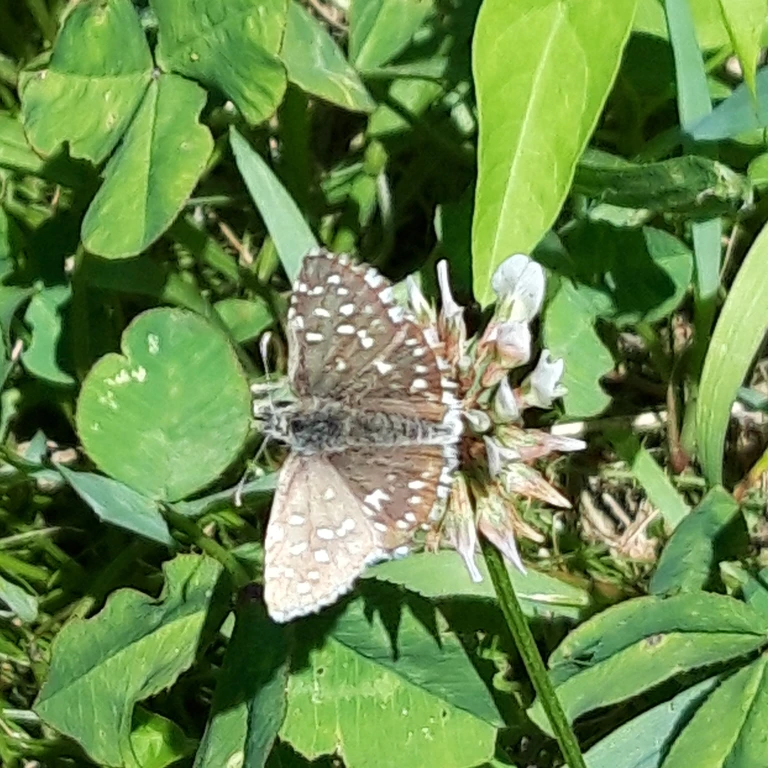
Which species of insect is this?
Pyrgus malvae
